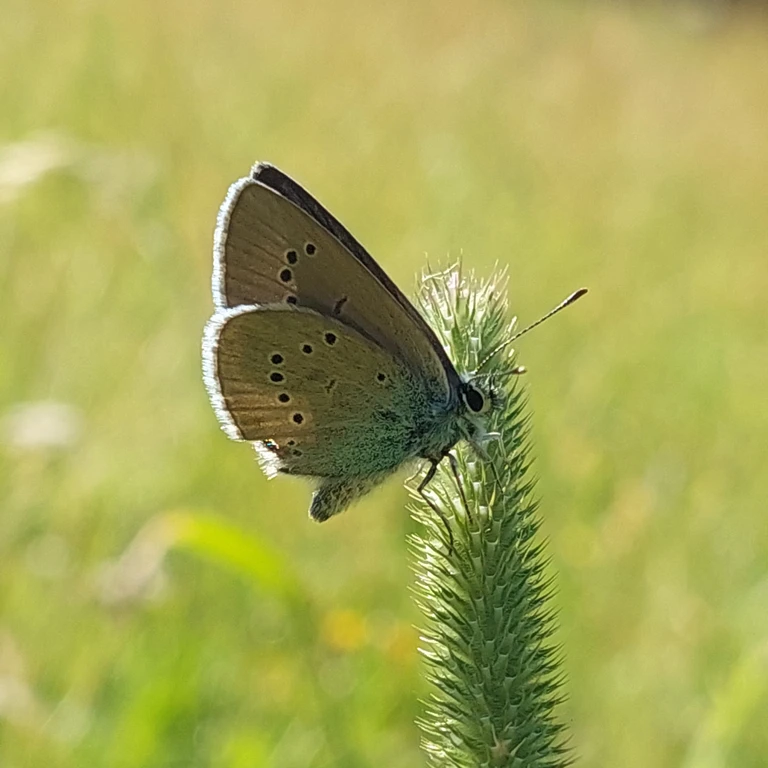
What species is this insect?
Cyaniris semiargus
